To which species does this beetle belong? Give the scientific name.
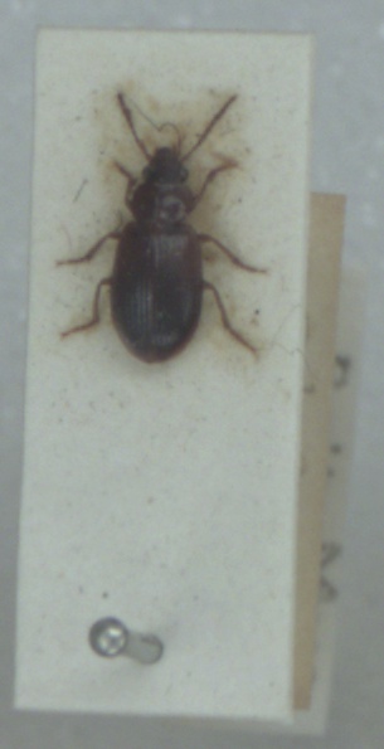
Bradycellus harpalinus
